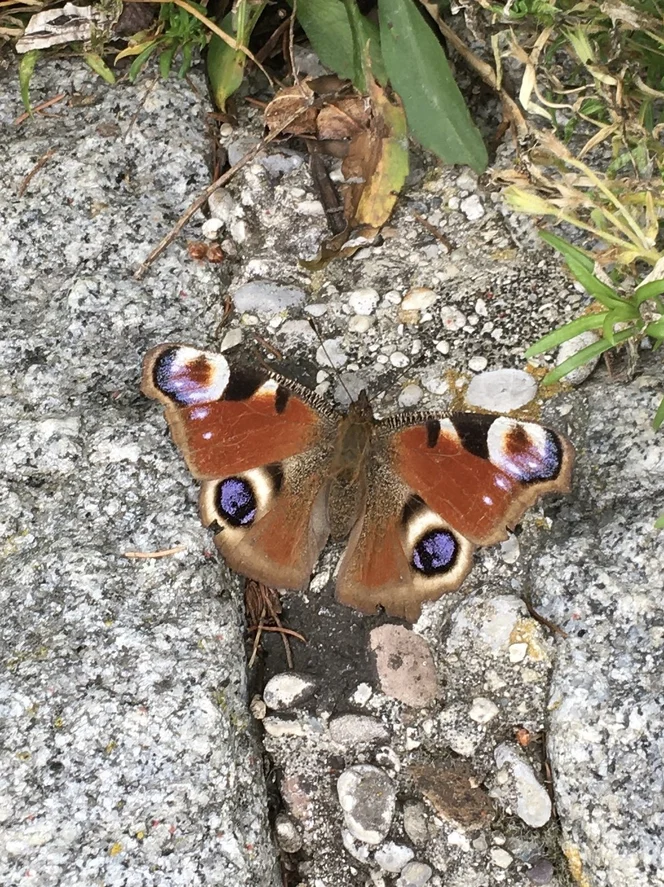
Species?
Aglais io
